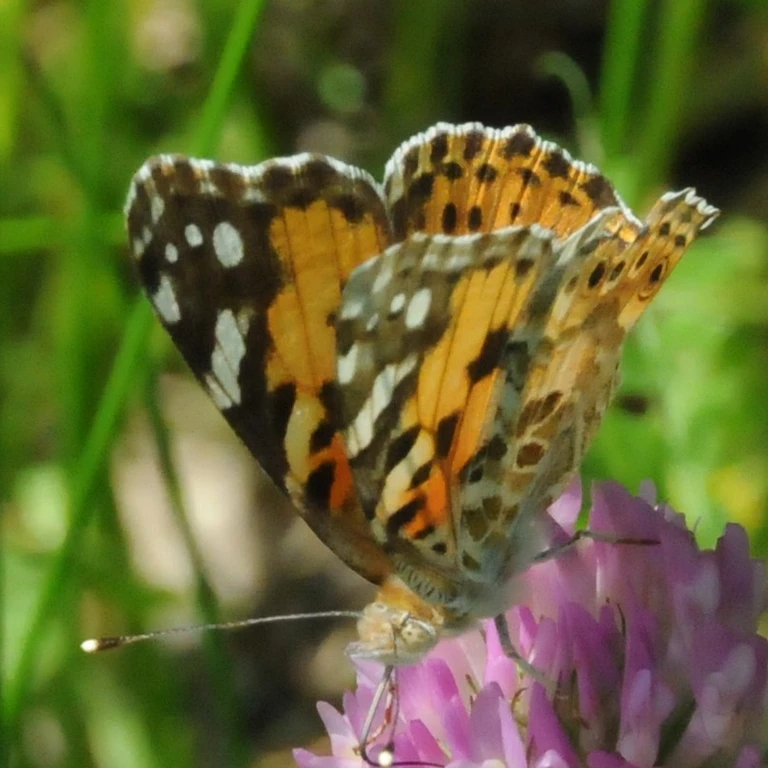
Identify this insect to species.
Vanessa cardui
